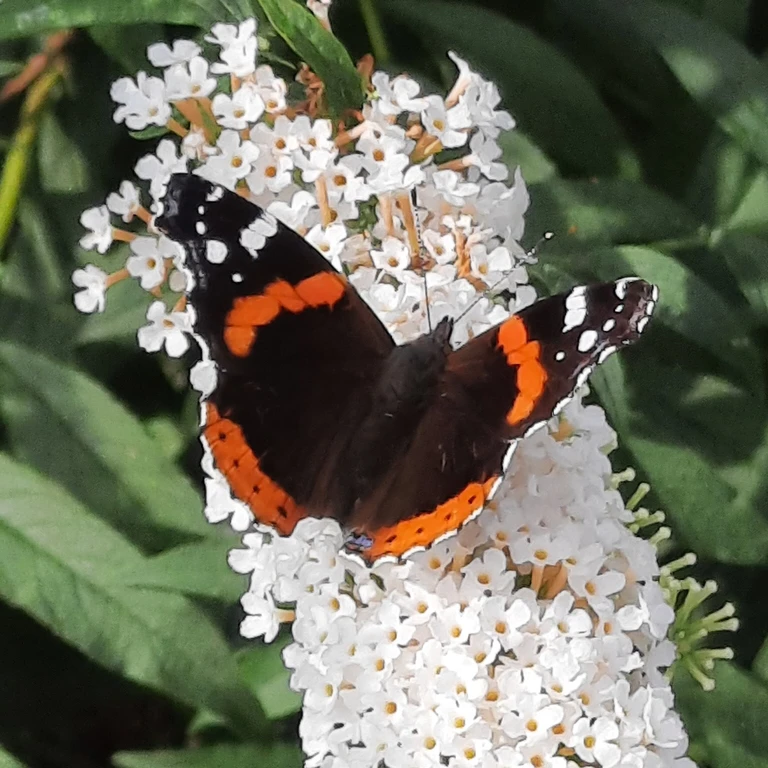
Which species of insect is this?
Vanessa atalanta
